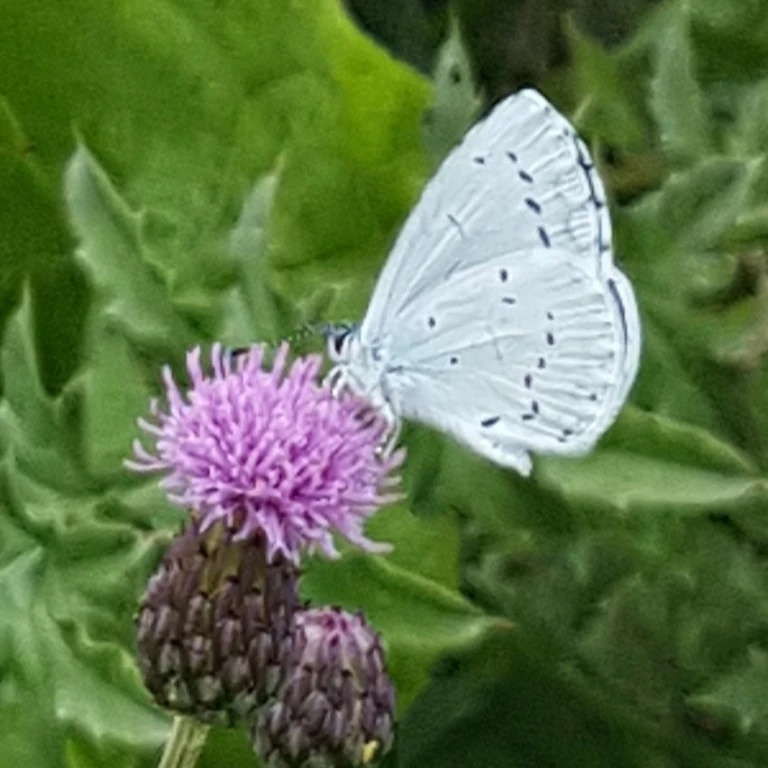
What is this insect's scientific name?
Celastrina argiolus
